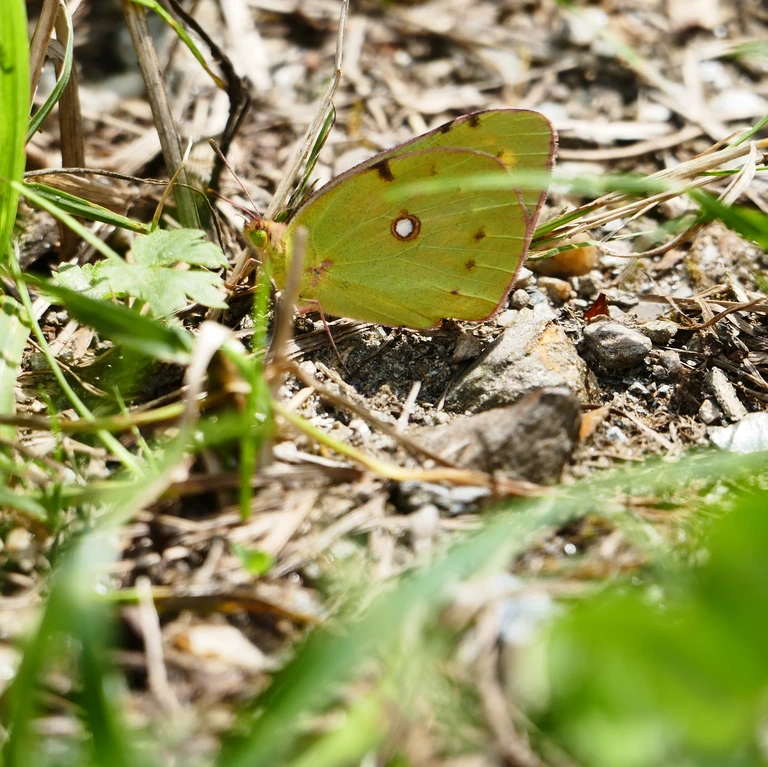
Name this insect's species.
Colias croceus
